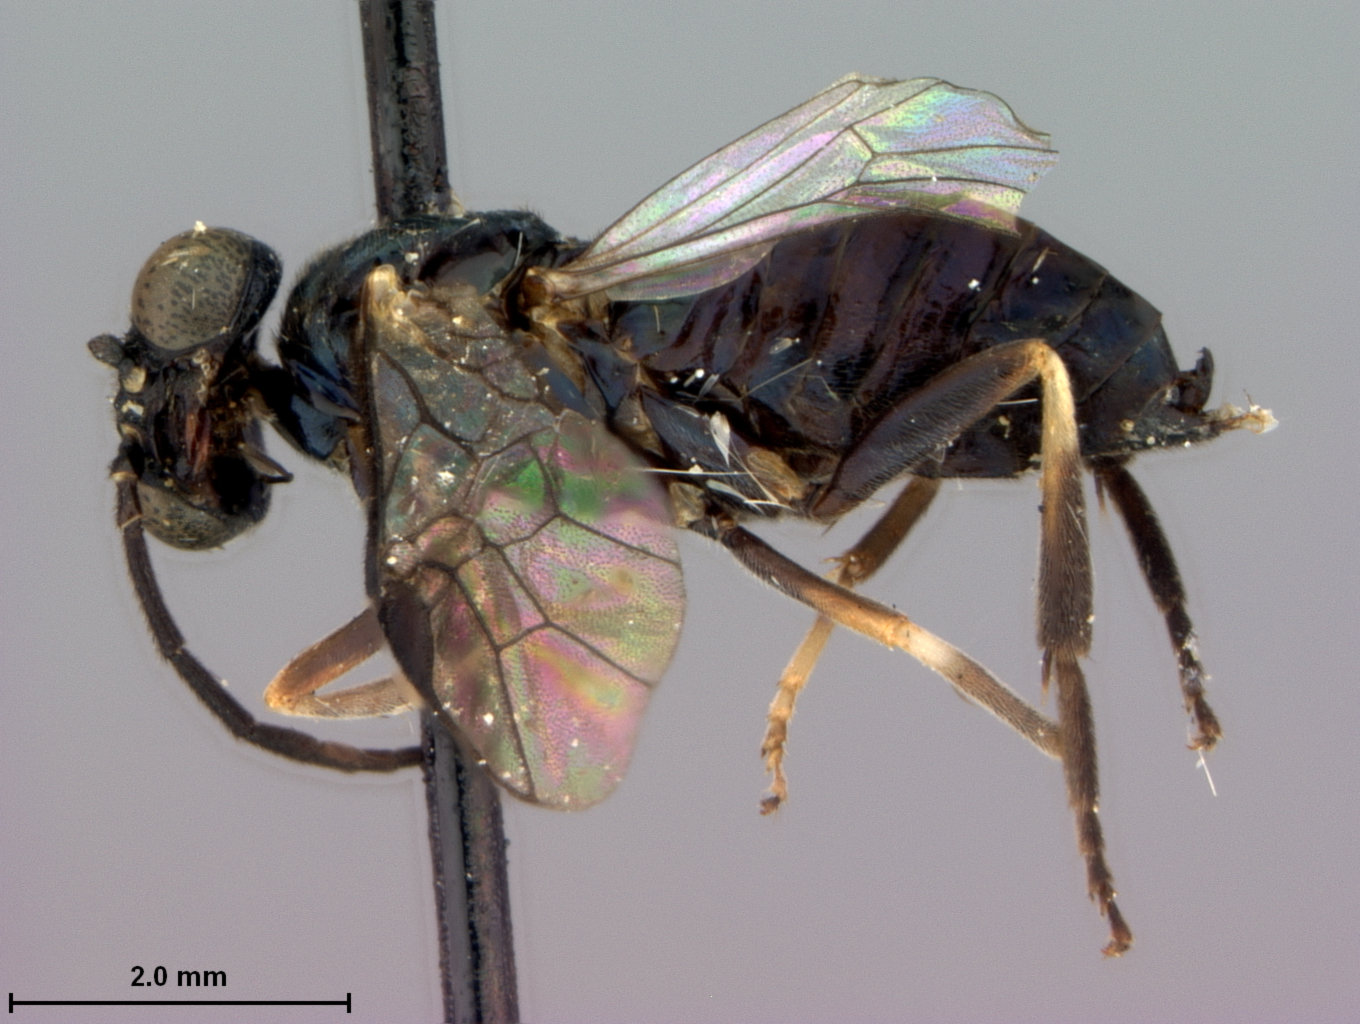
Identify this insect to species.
Neopoppia metallica
